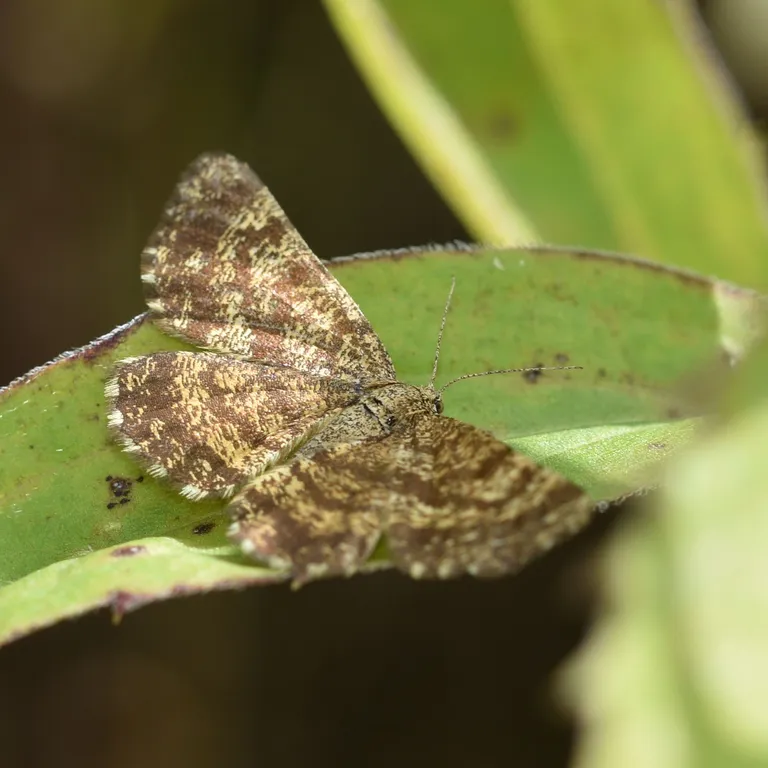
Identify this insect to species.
Ematurga atomaria
